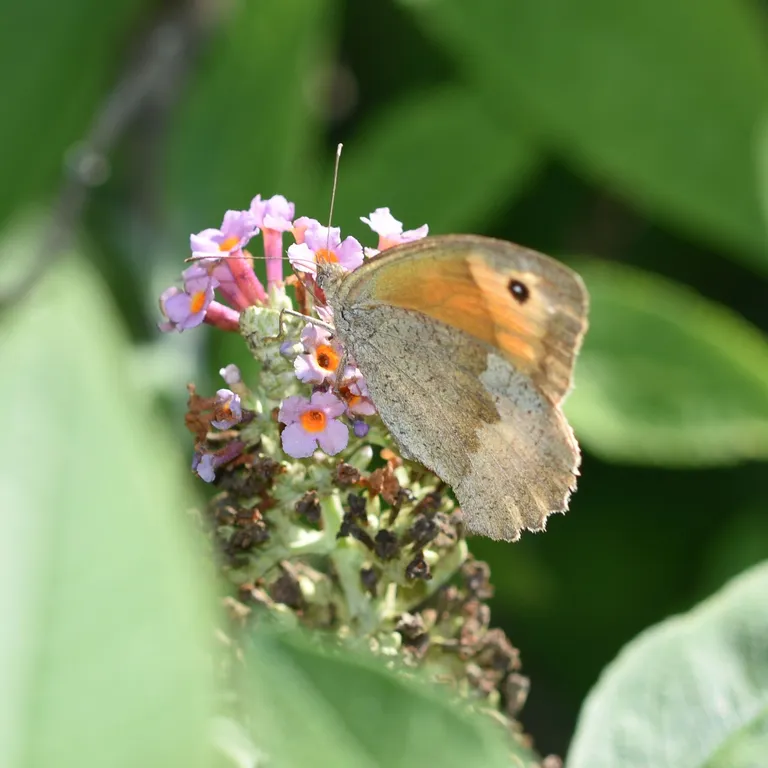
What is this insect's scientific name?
Maniola jurtina
